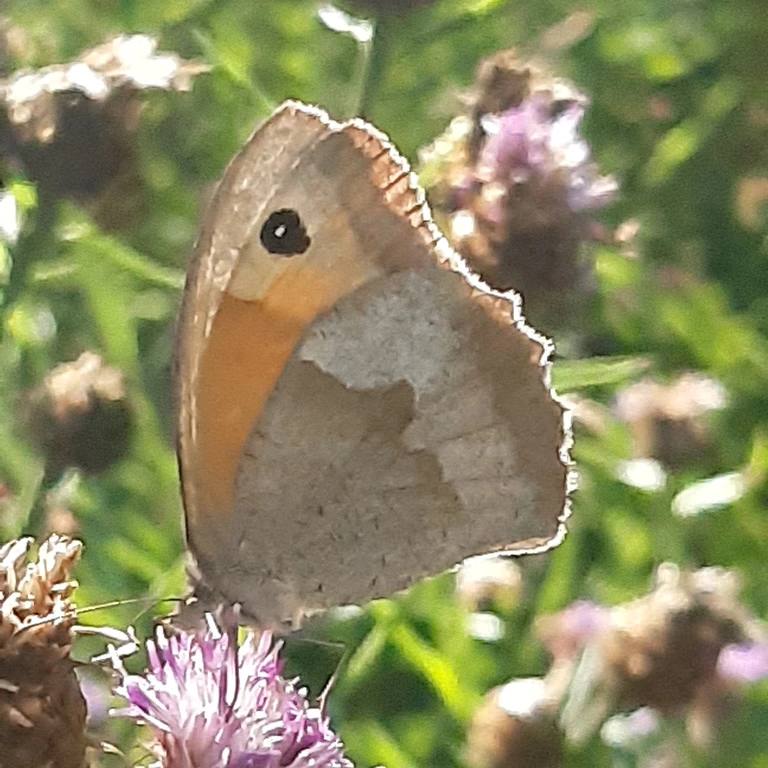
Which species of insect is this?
Maniola jurtina
